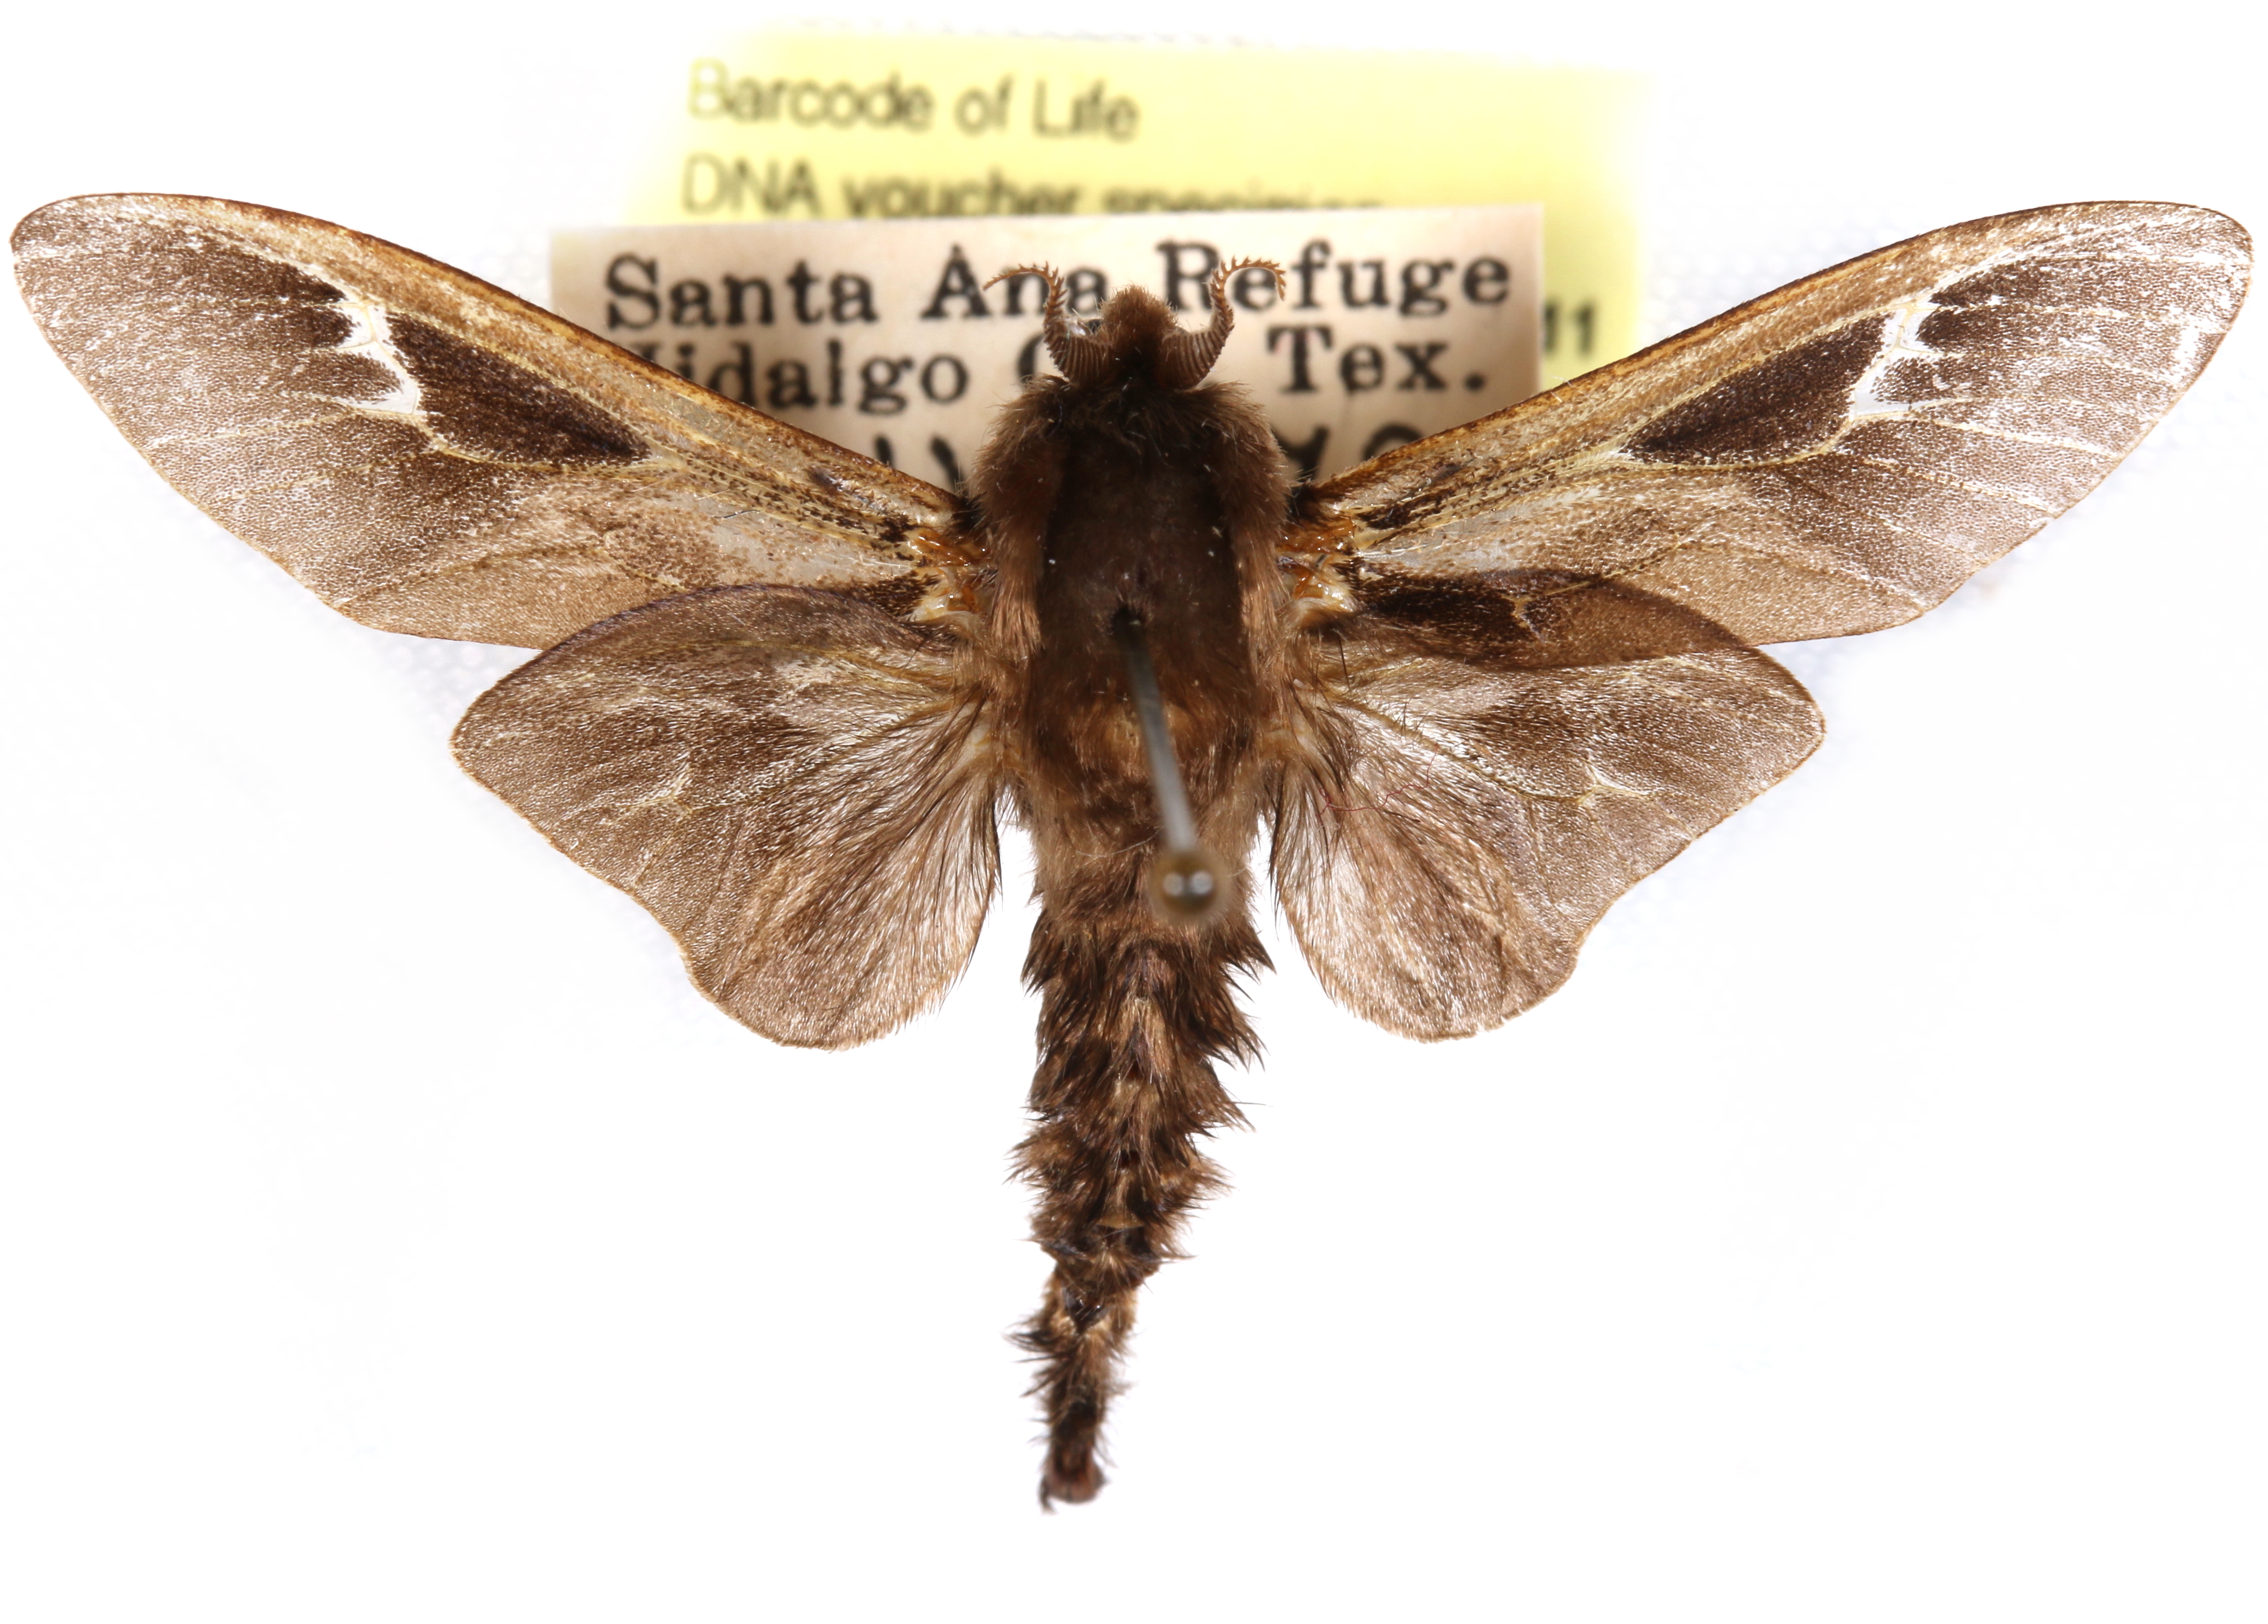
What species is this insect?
Oiketicus abbotii
